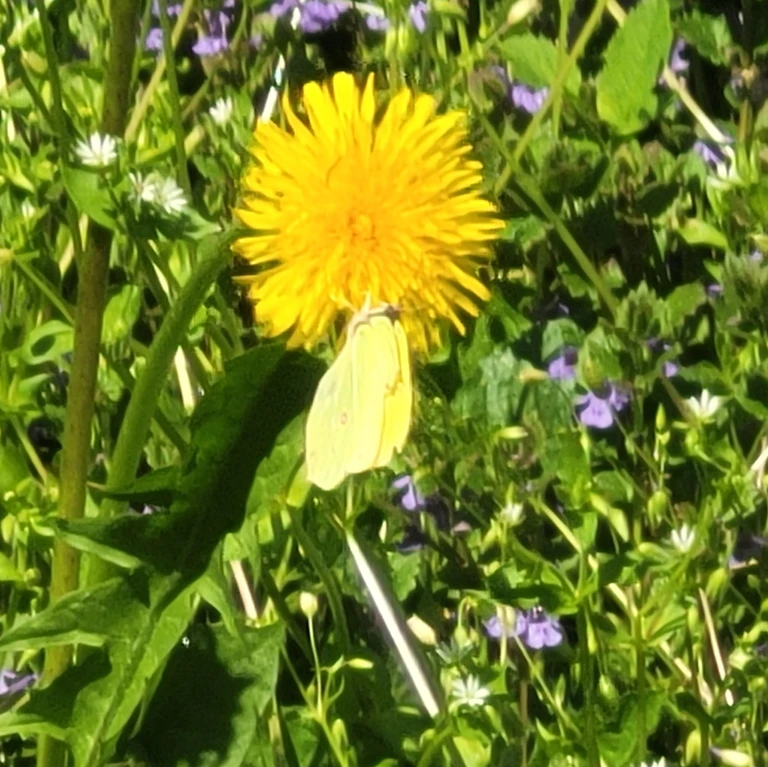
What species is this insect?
Gonepteryx rhamni
